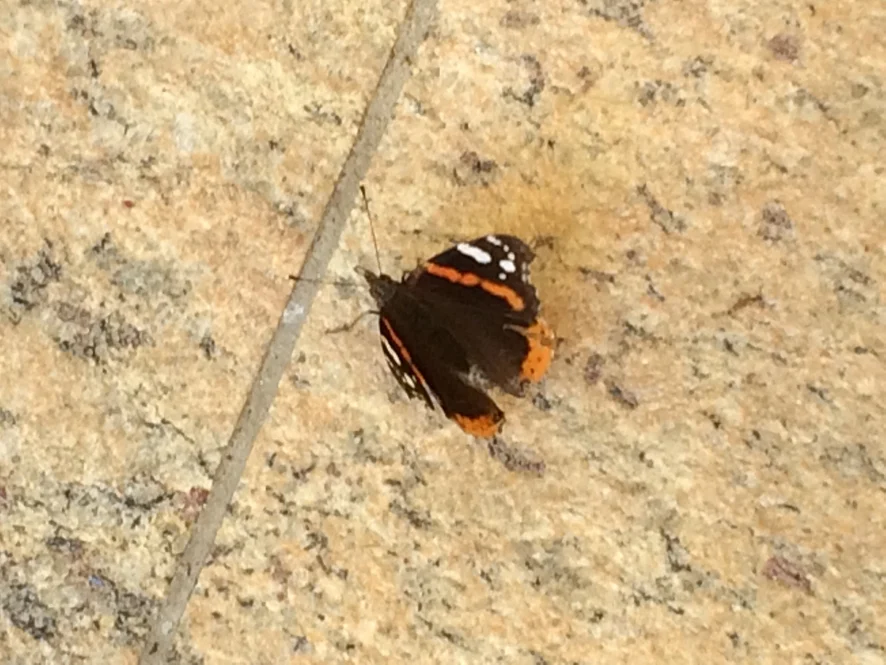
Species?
Vanessa atalanta
